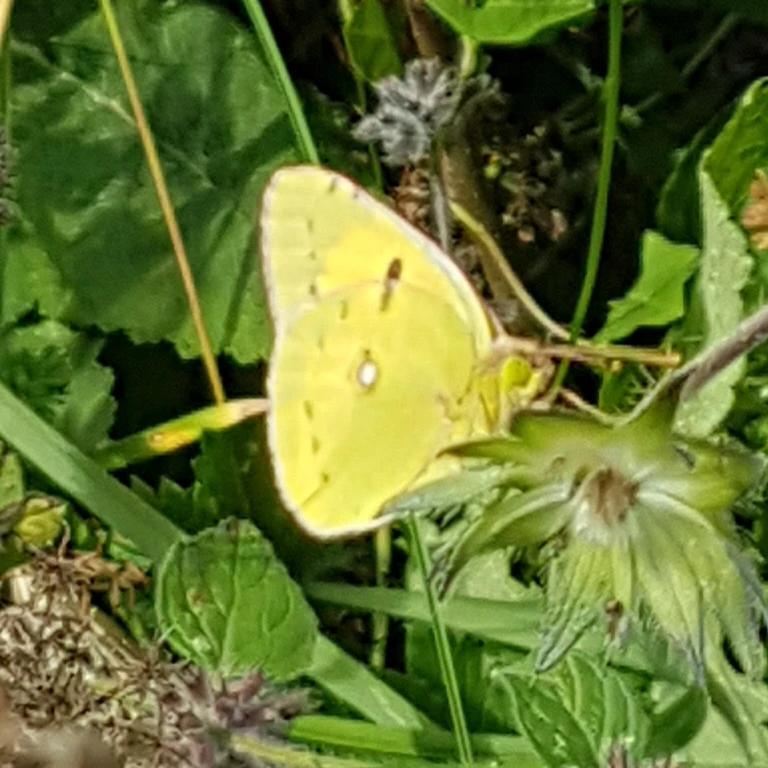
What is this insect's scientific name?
Colias croceus
